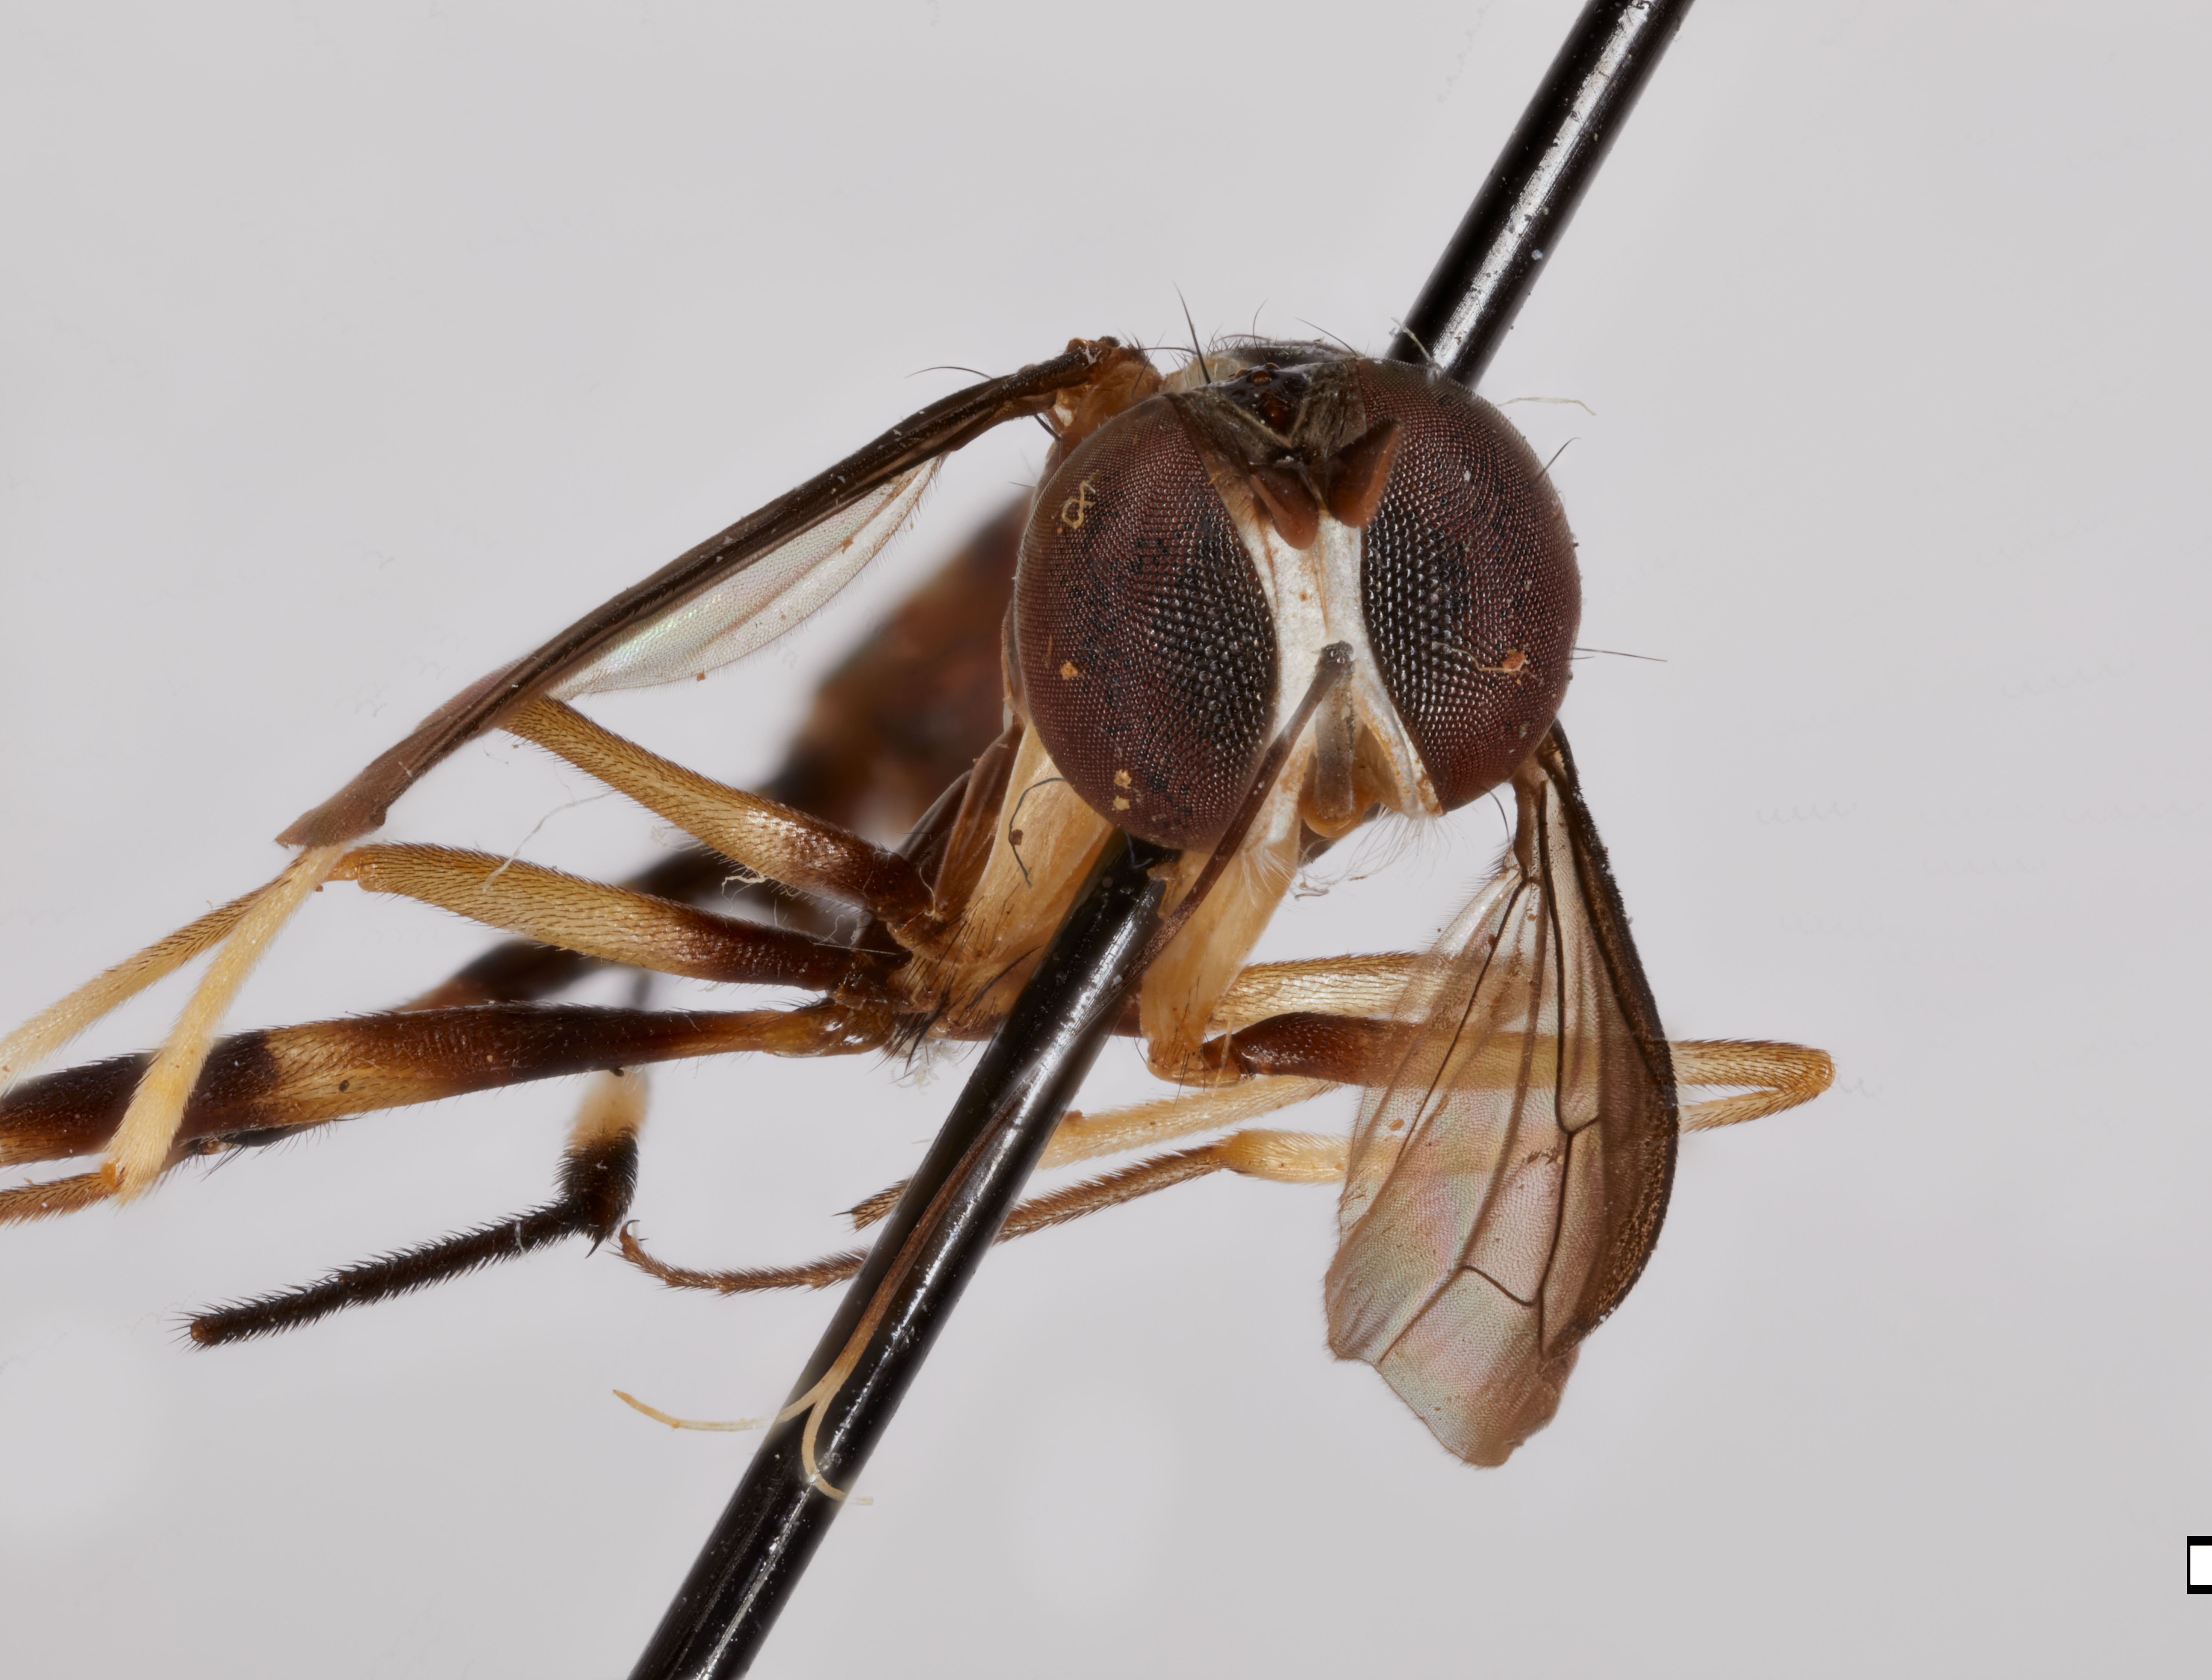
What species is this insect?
Stylogaster nigricoxa
